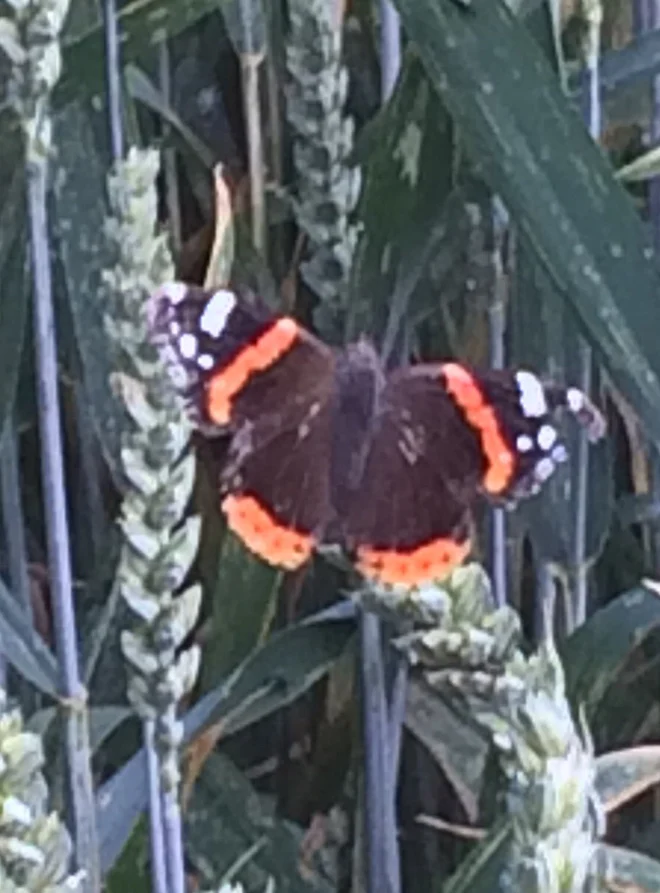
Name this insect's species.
Vanessa atalanta
